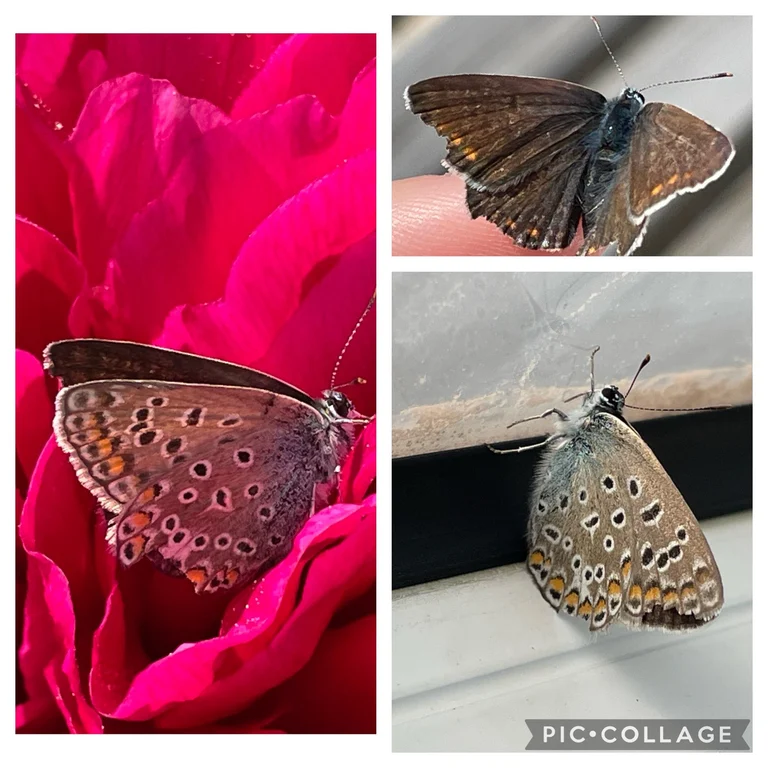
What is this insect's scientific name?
Polyommatus icarus
